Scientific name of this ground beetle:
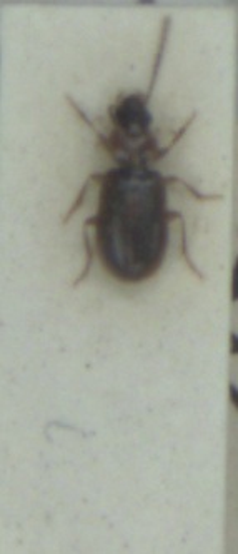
Acupalpus dubius
